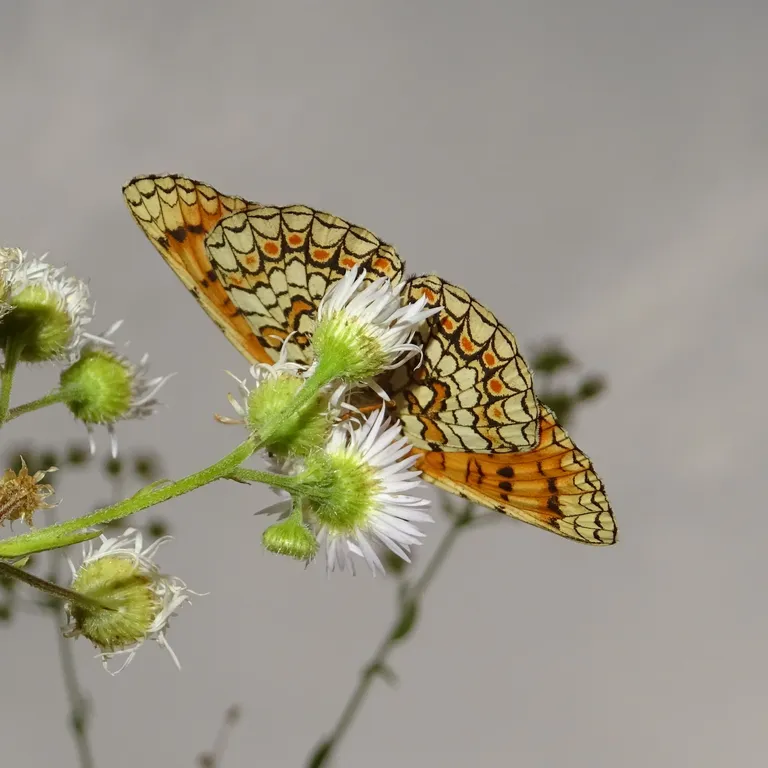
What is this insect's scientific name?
Melitaea phoebe
